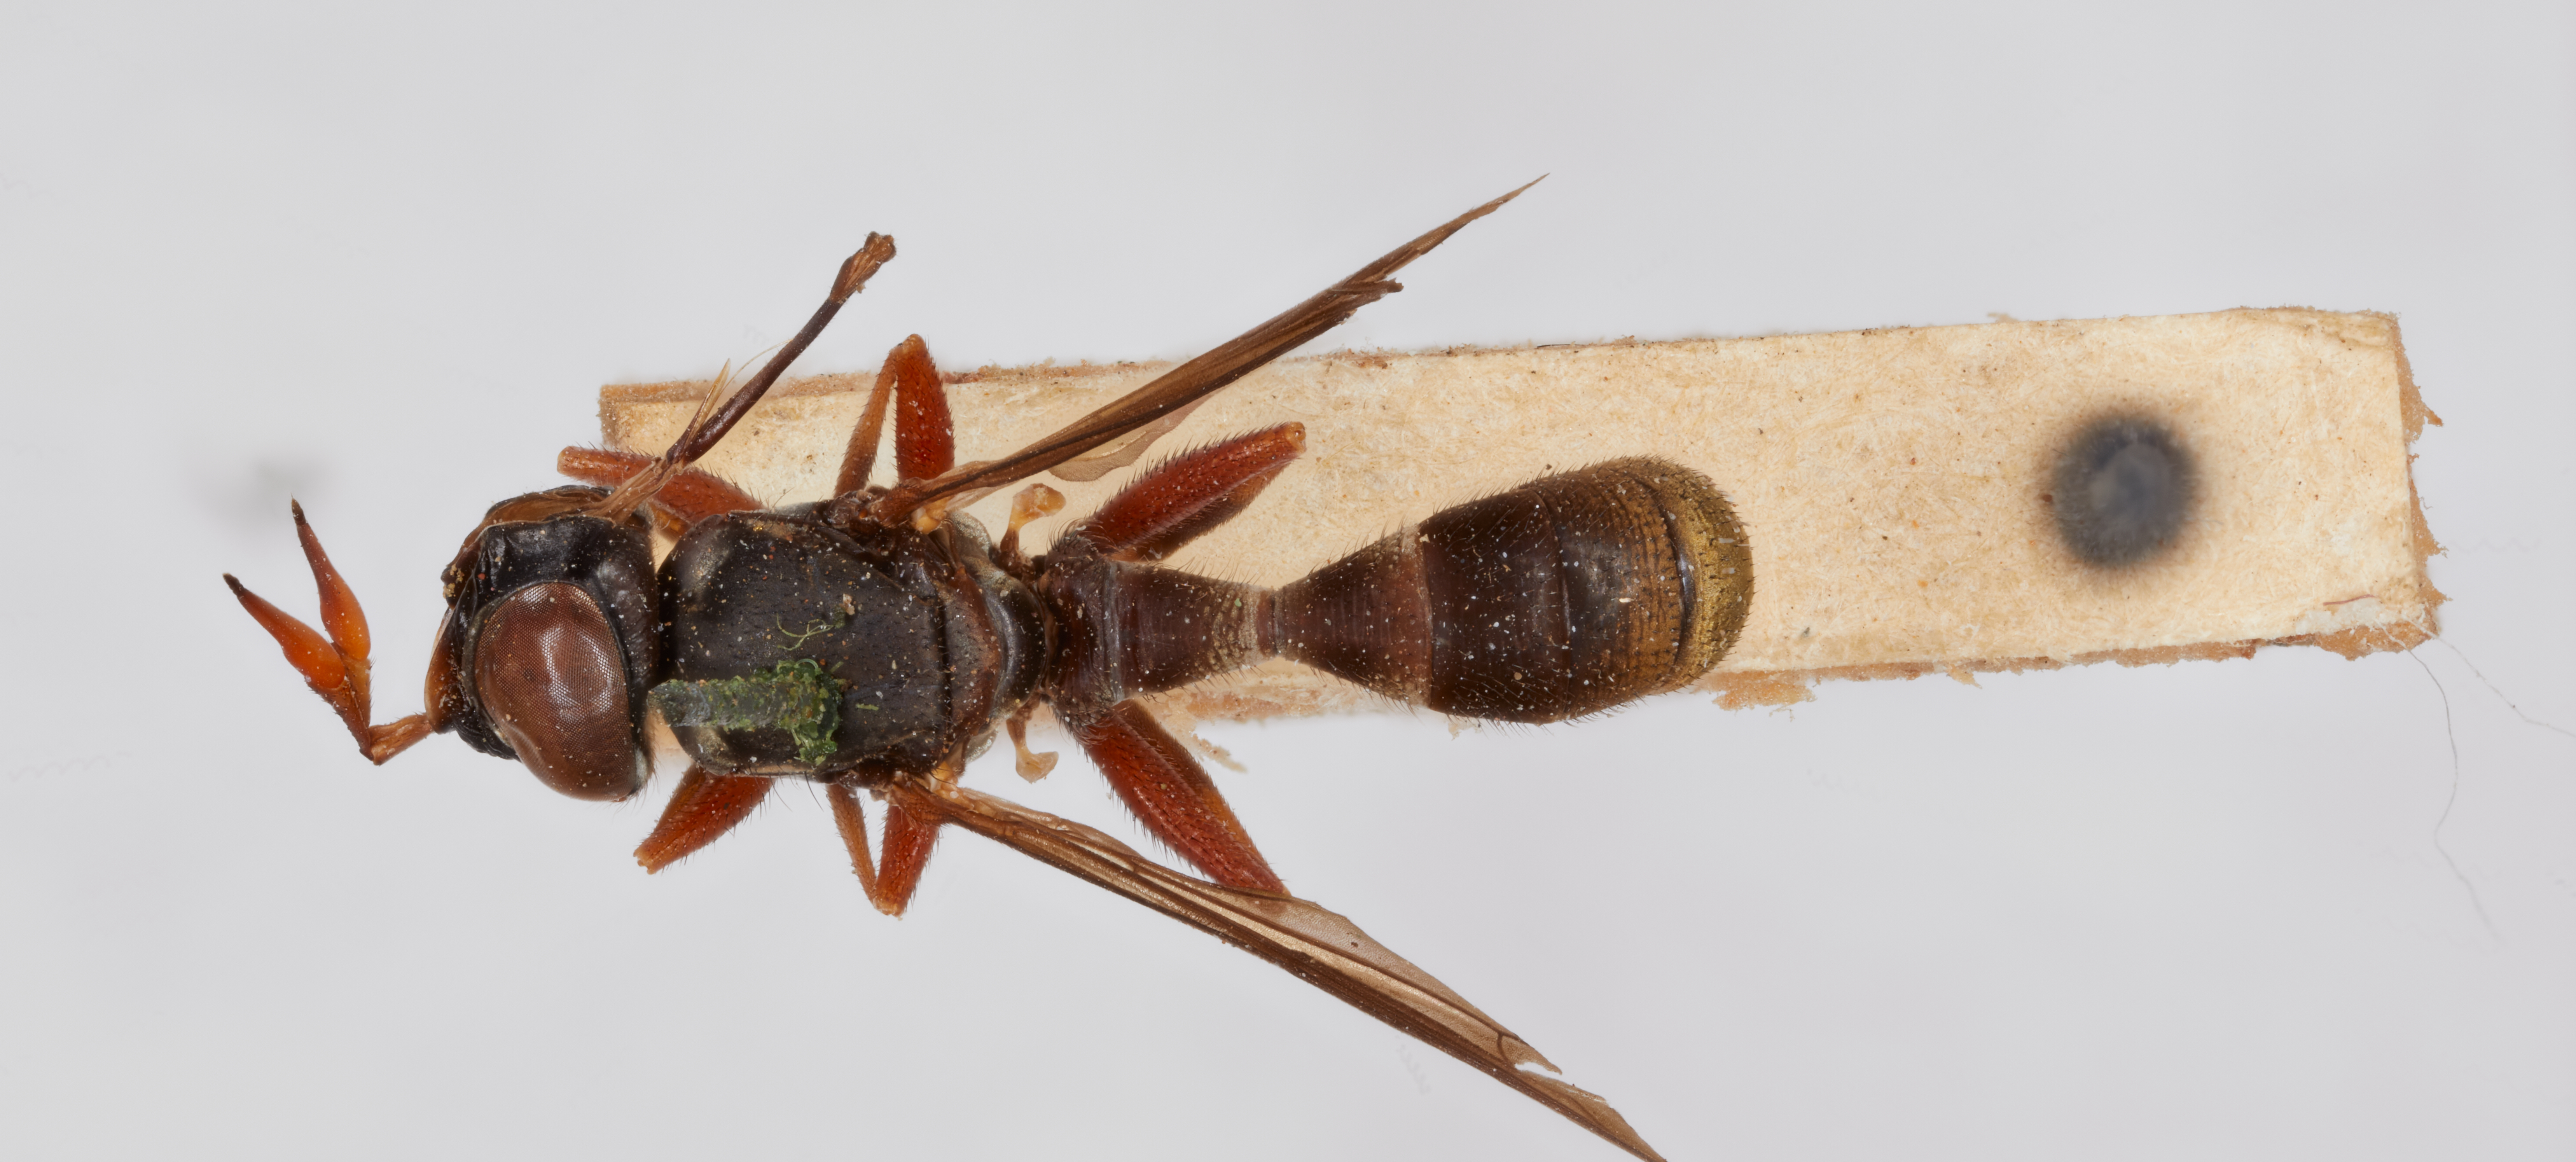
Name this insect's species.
Microconops rufofemoris
